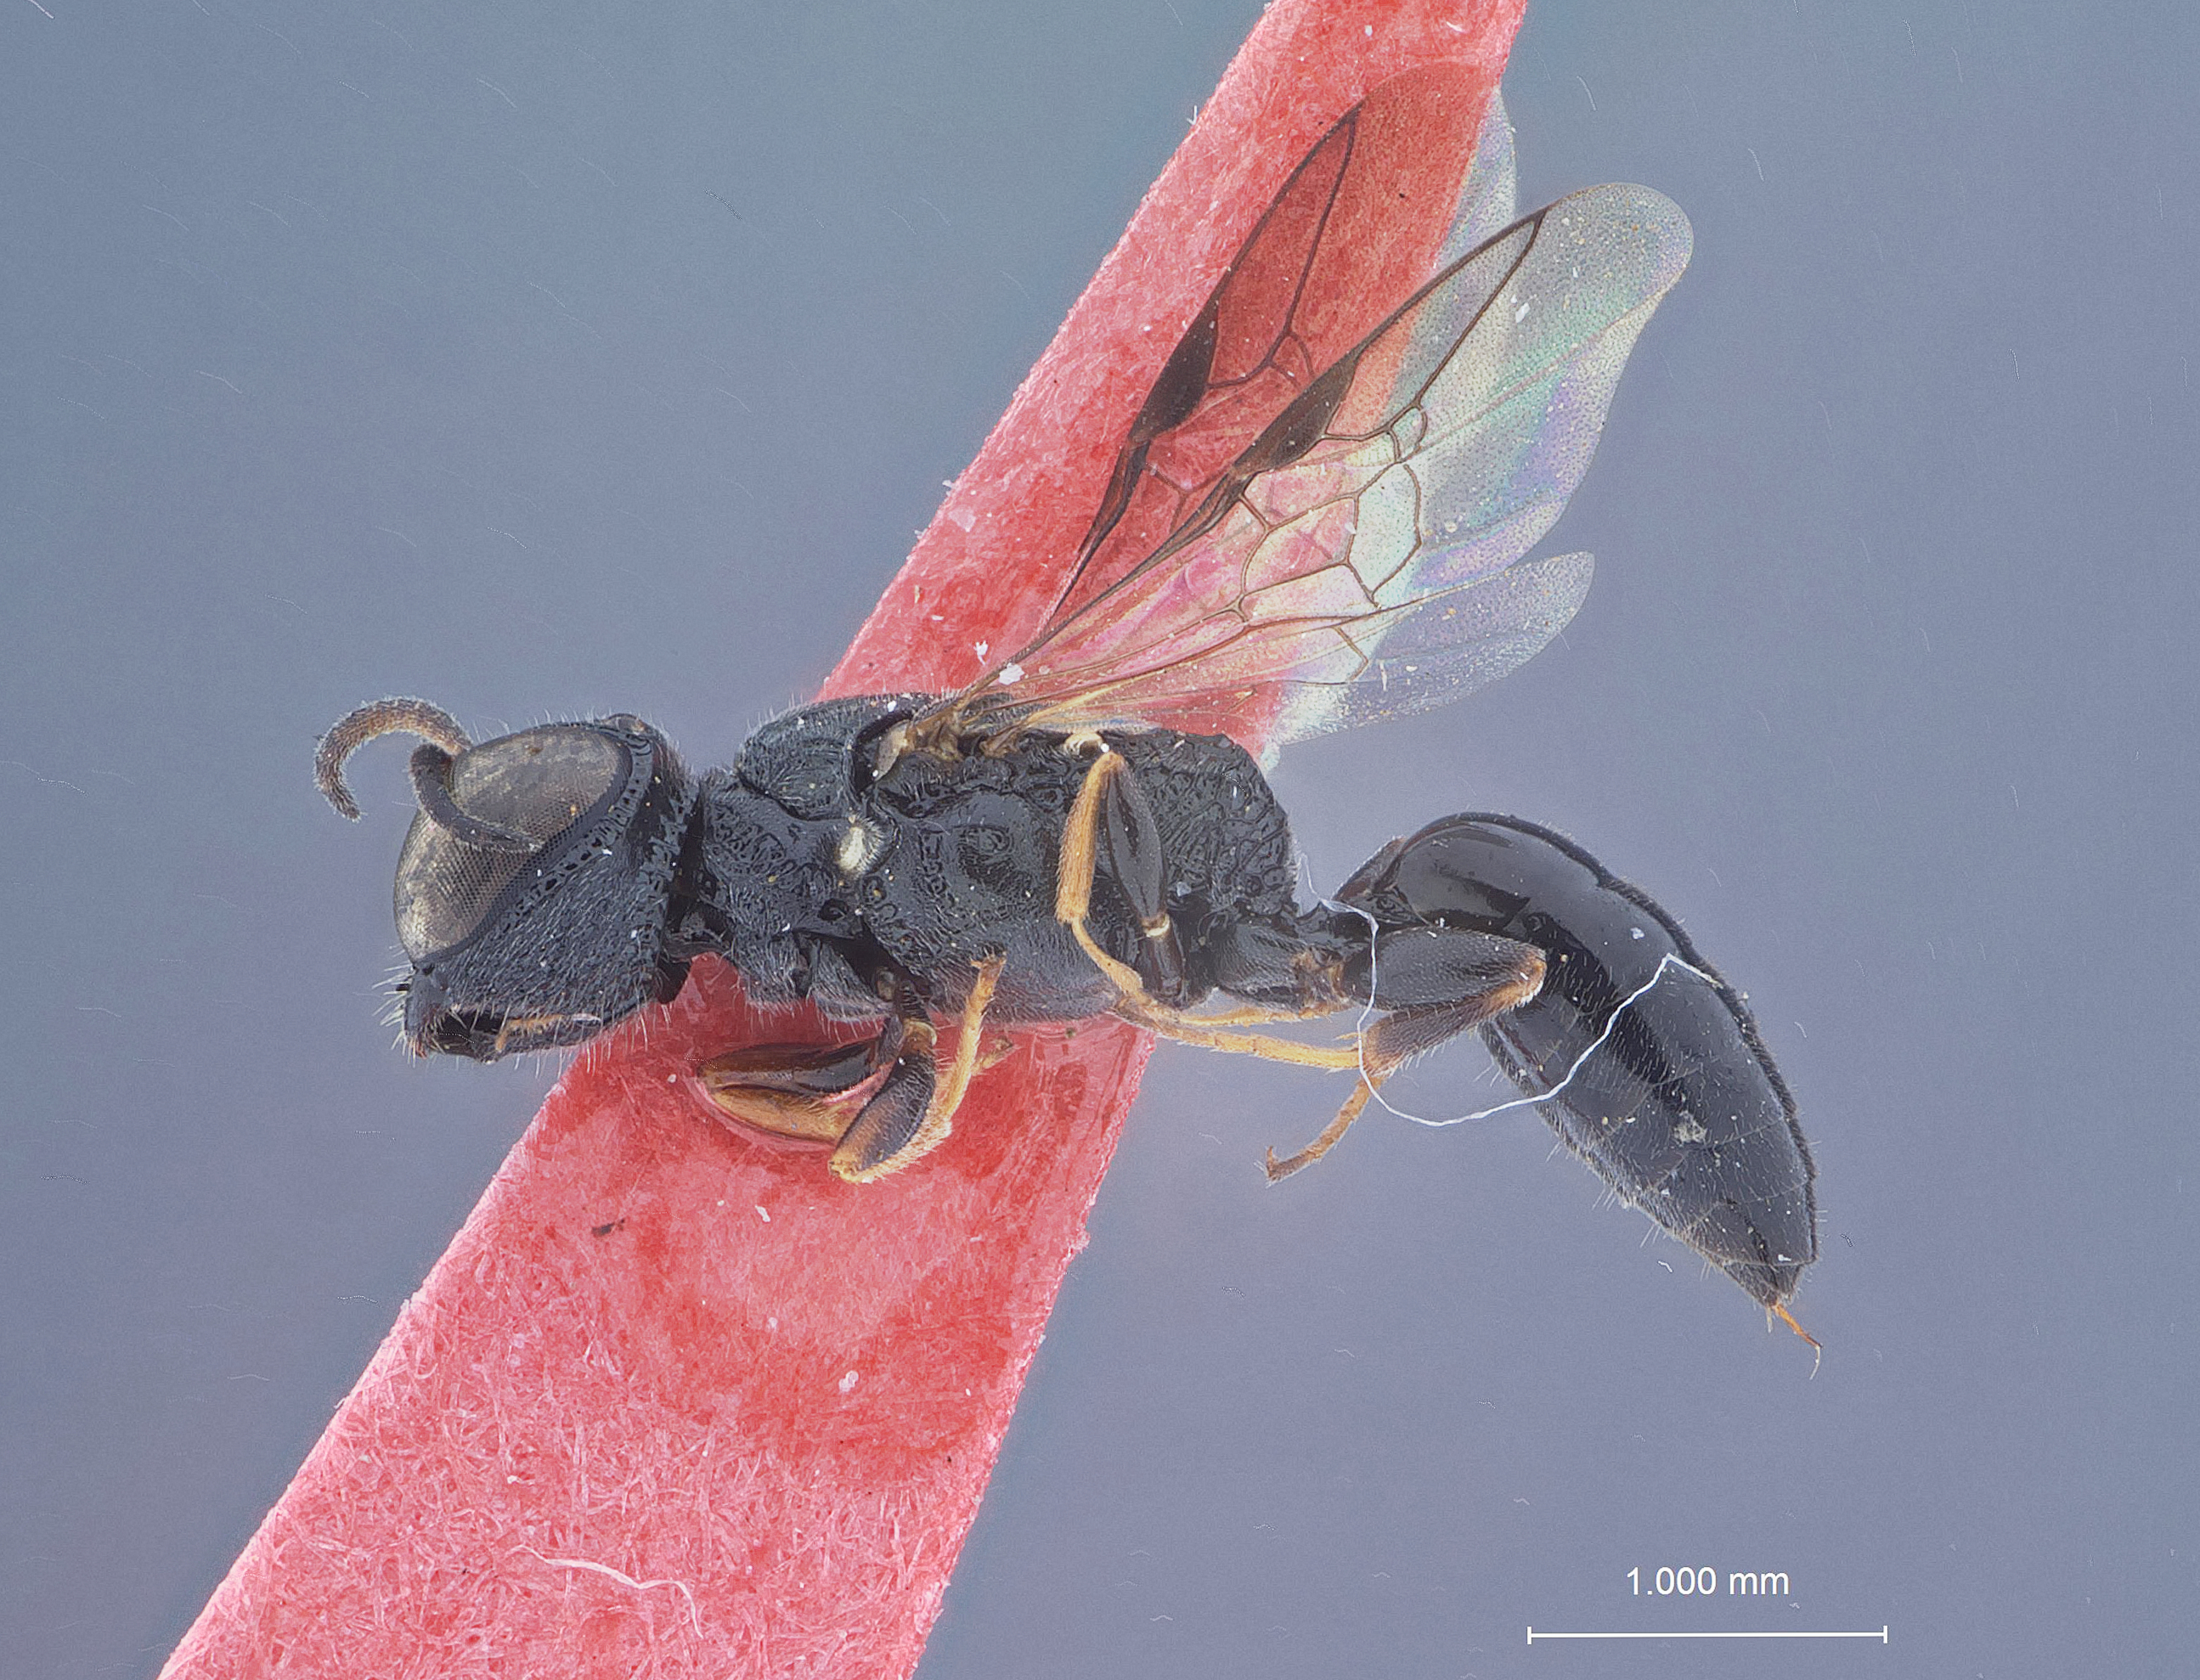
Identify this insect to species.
Polemistus quadridentatus
